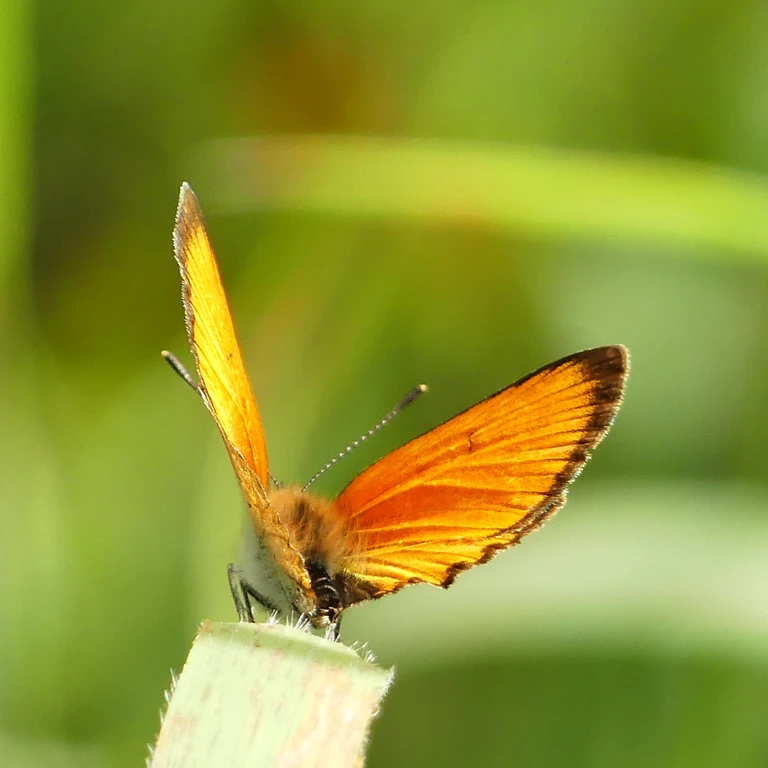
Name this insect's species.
Lycaena virgaureae
